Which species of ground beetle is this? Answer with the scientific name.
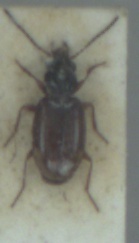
Bembidion doris
